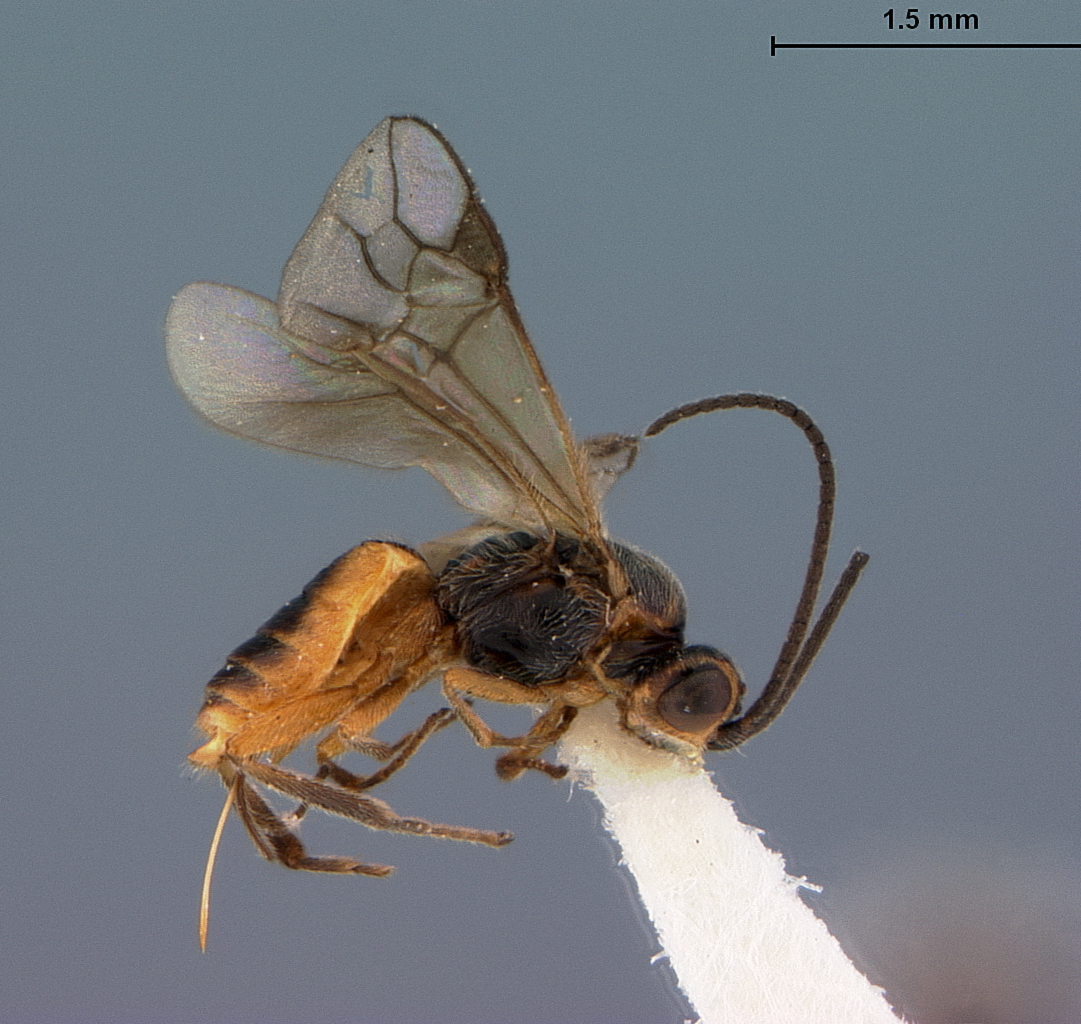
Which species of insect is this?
Bracon acrobasidis
